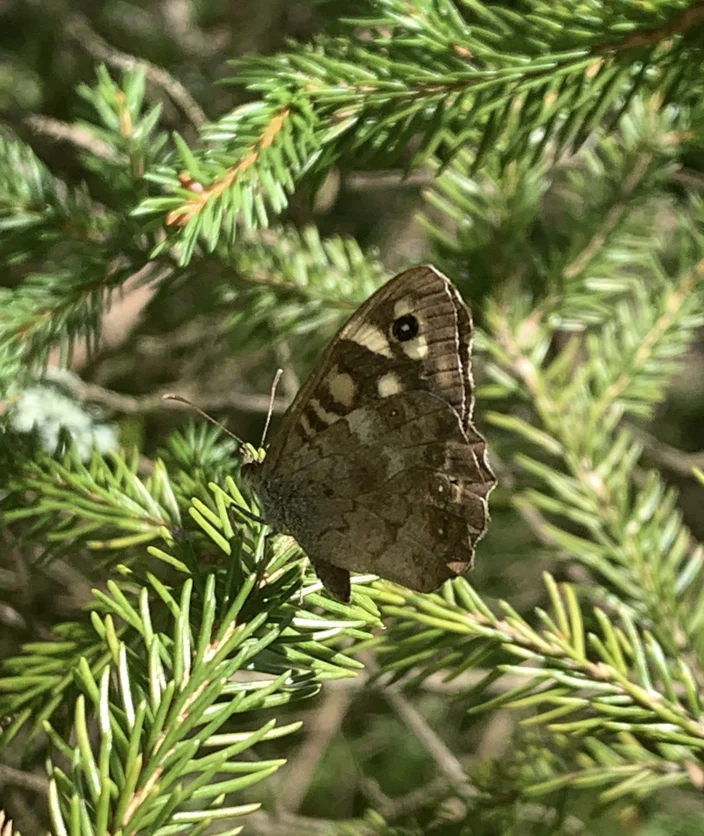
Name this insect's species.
Pararge aegeria
